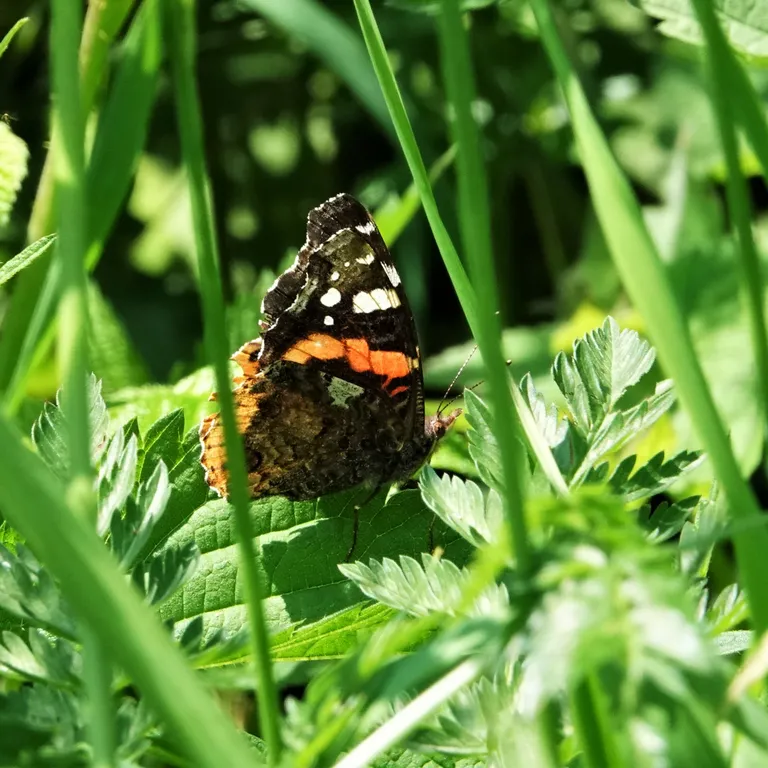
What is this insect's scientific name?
Vanessa atalanta
